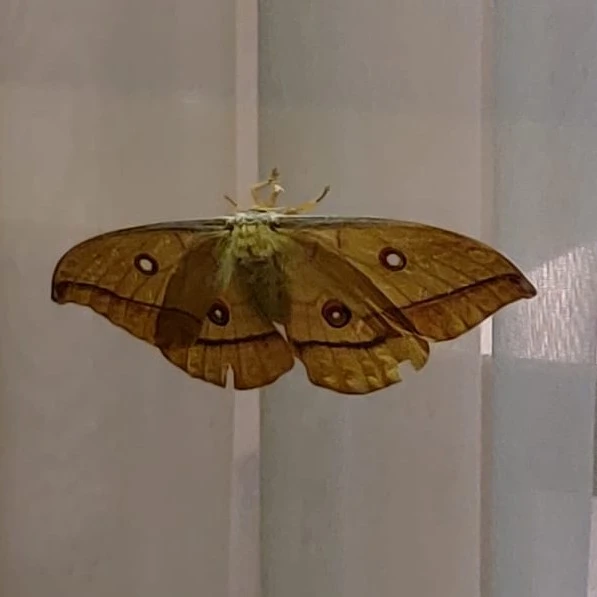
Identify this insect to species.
Antheraea yamamai
